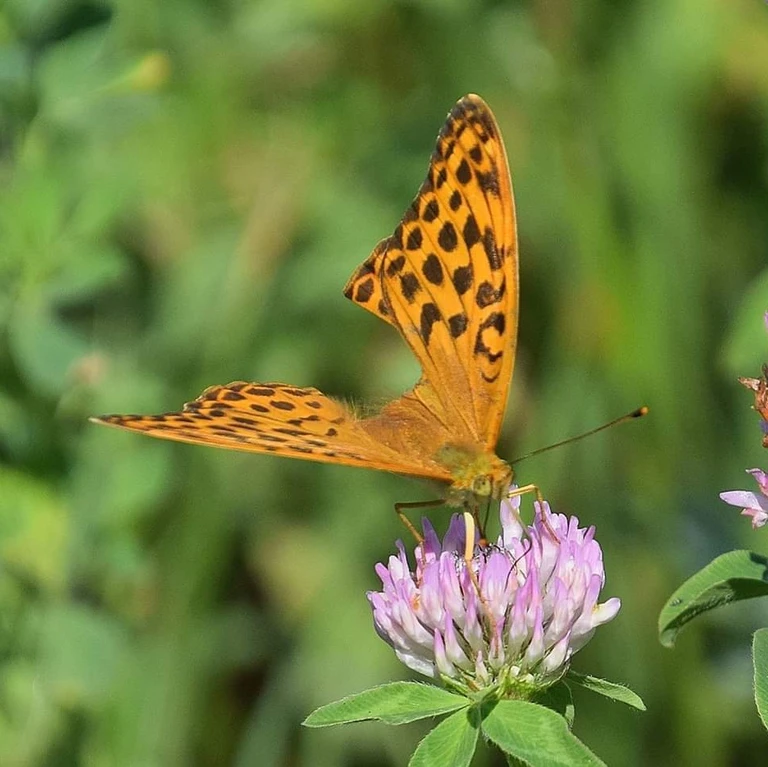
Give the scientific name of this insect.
Argynnis paphia
